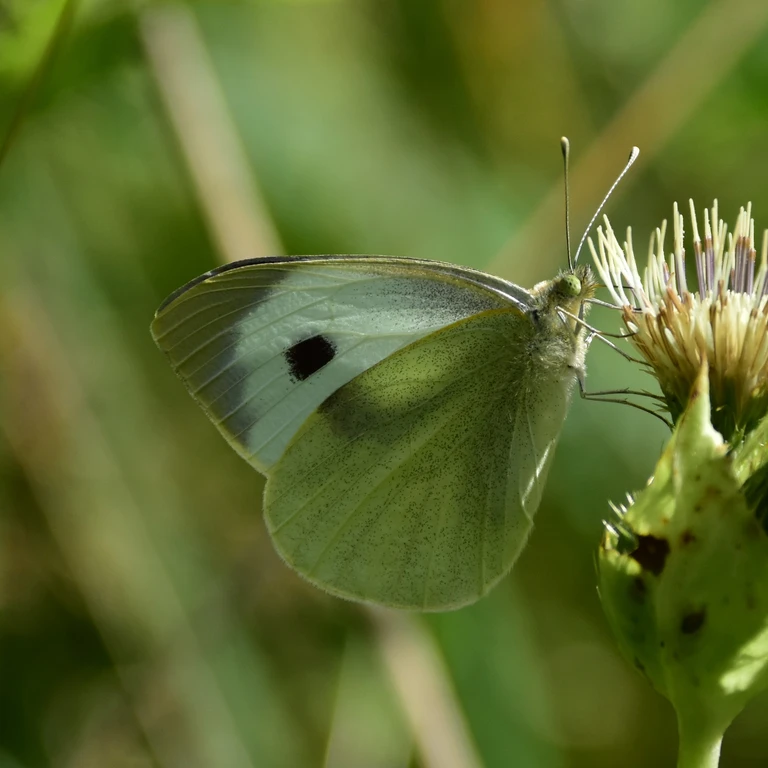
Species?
Pieris brassicae
